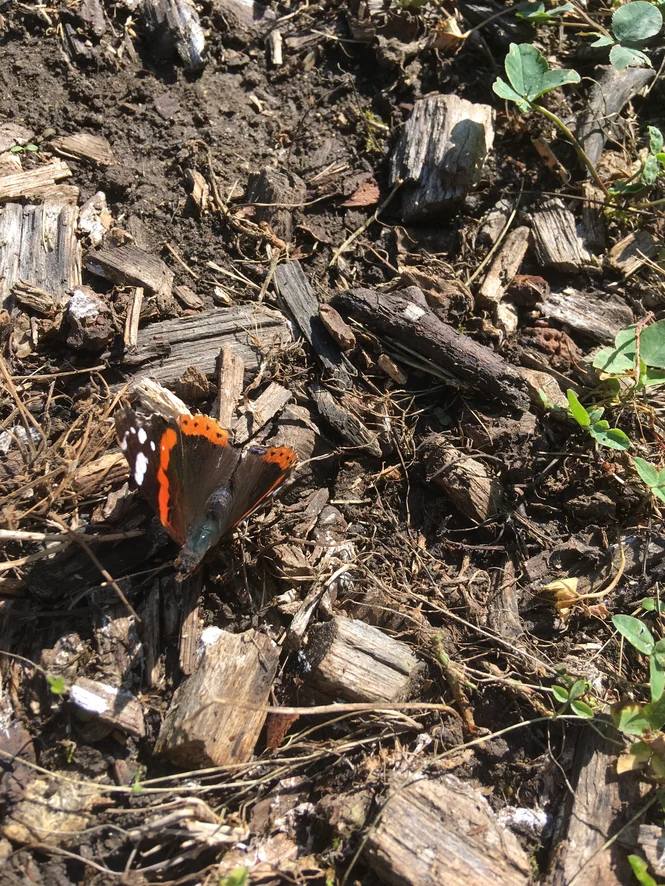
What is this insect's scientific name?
Vanessa atalanta
